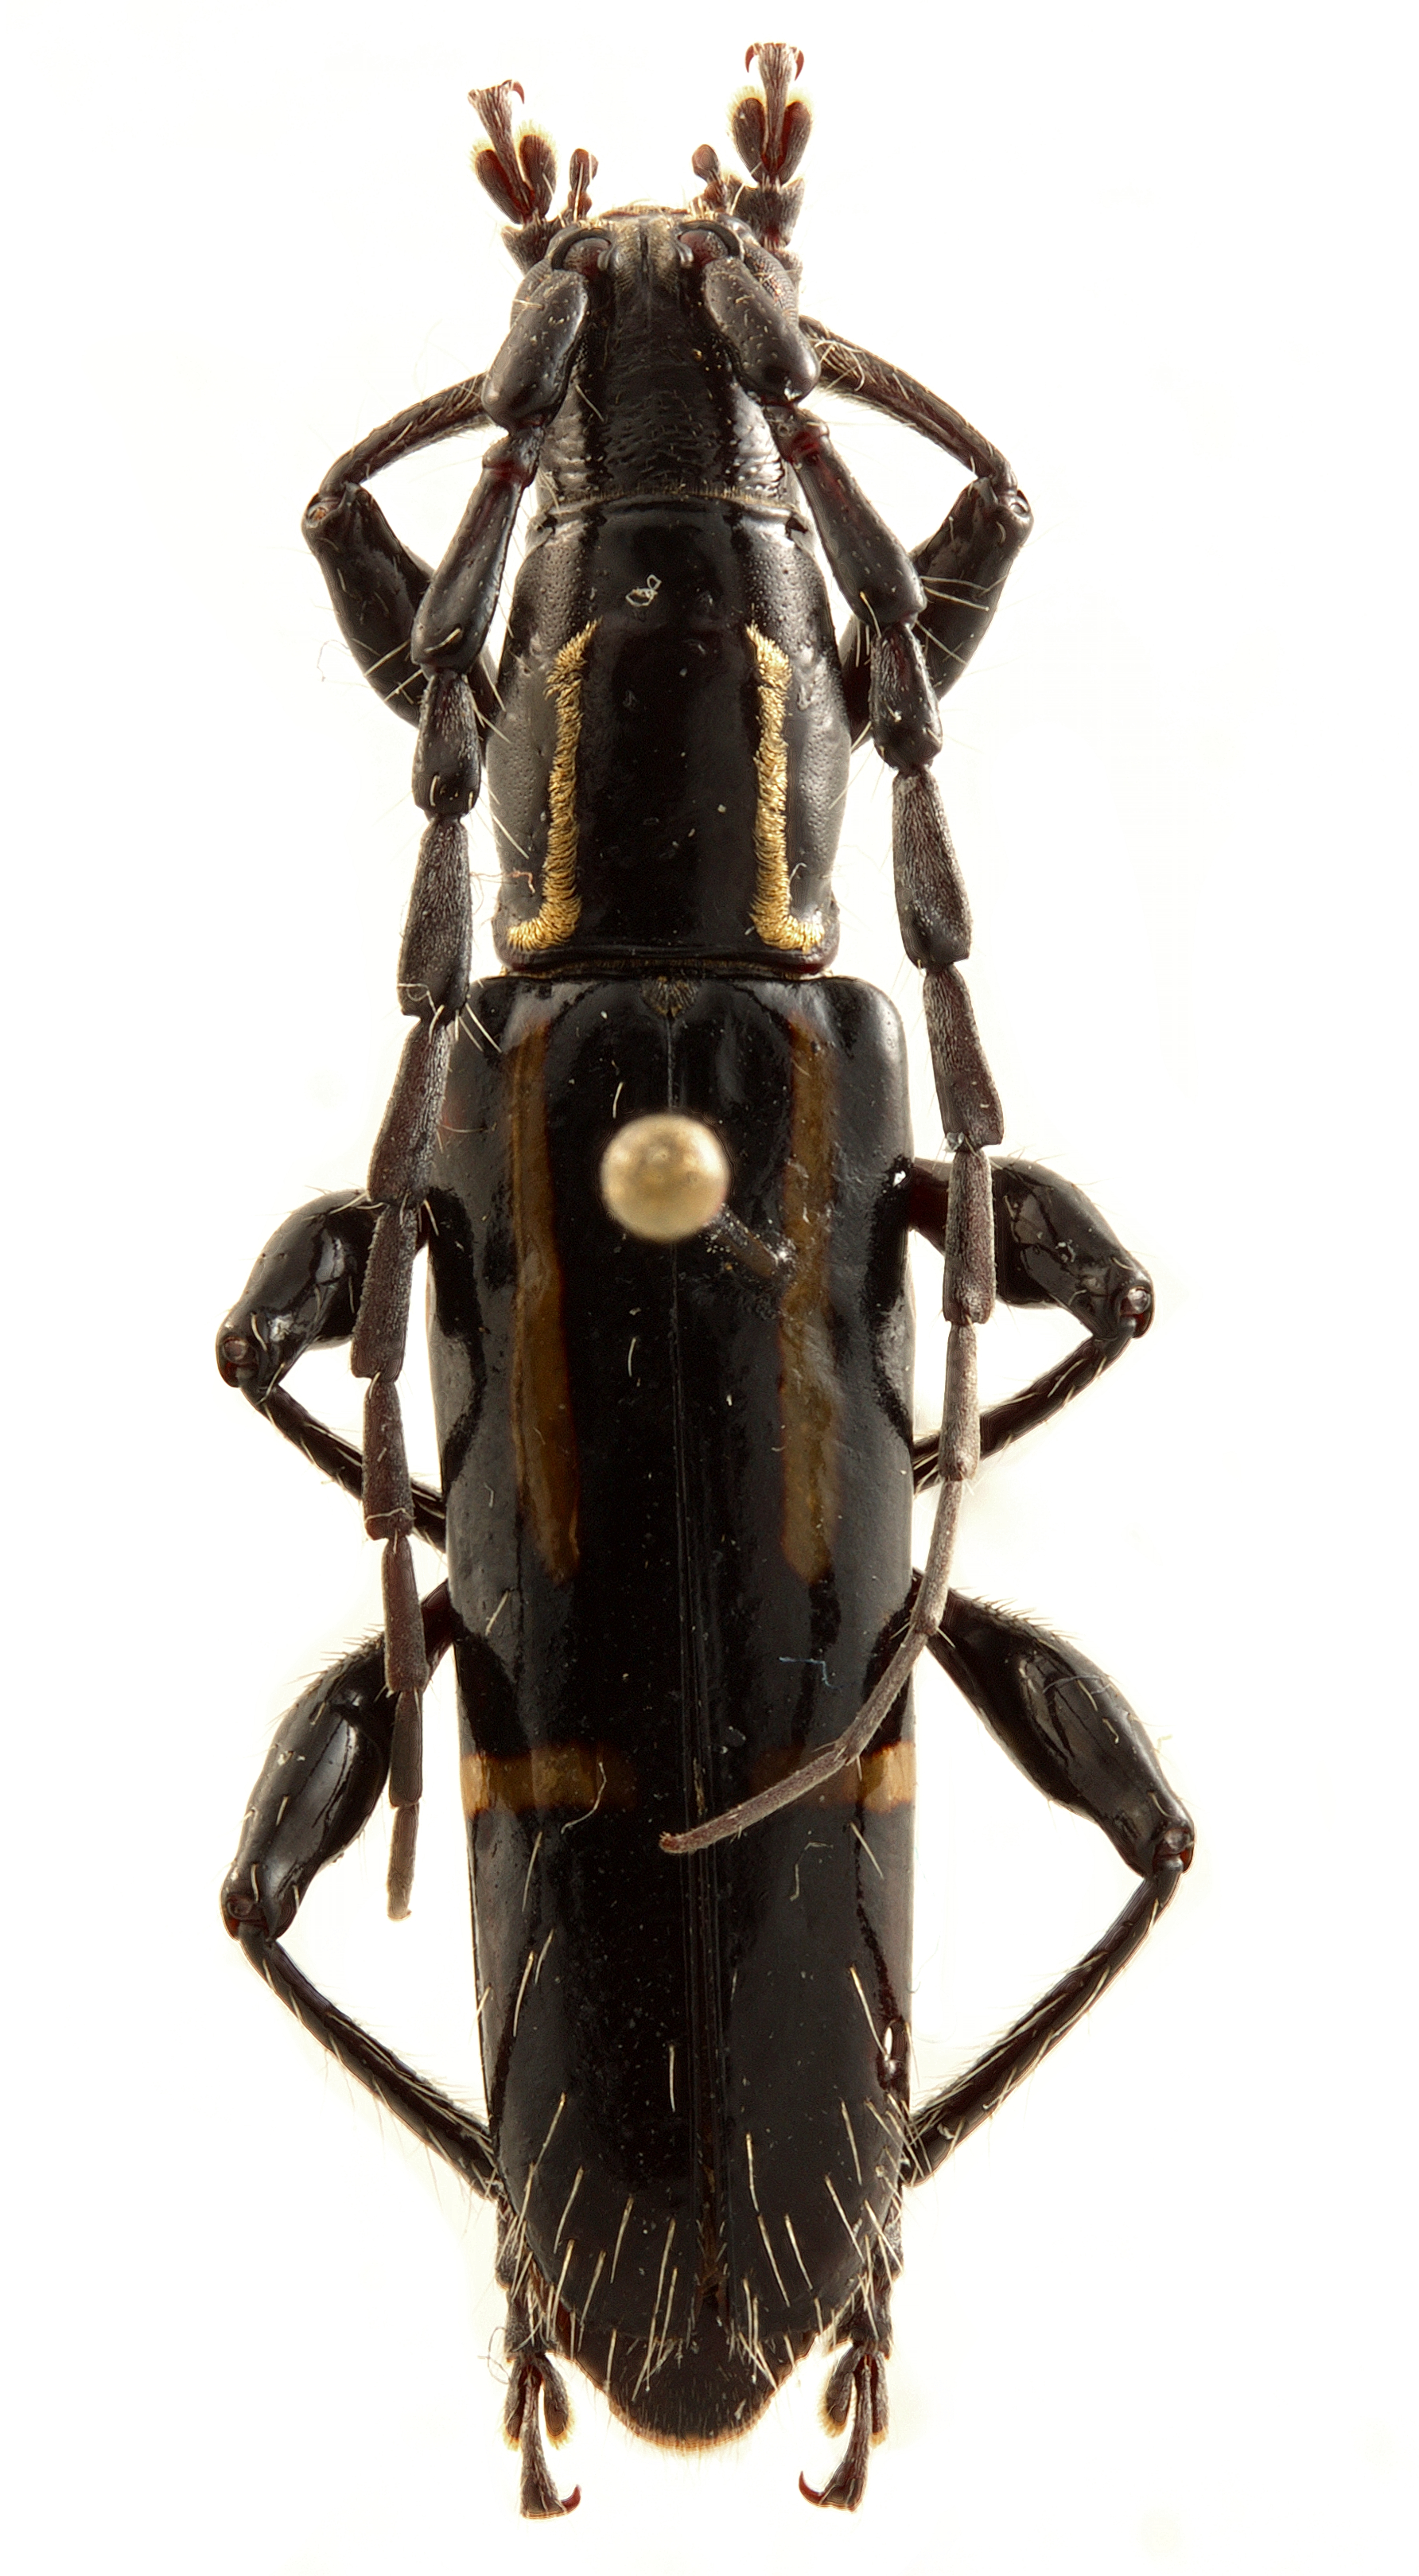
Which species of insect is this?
Platyarthron semivittatum
